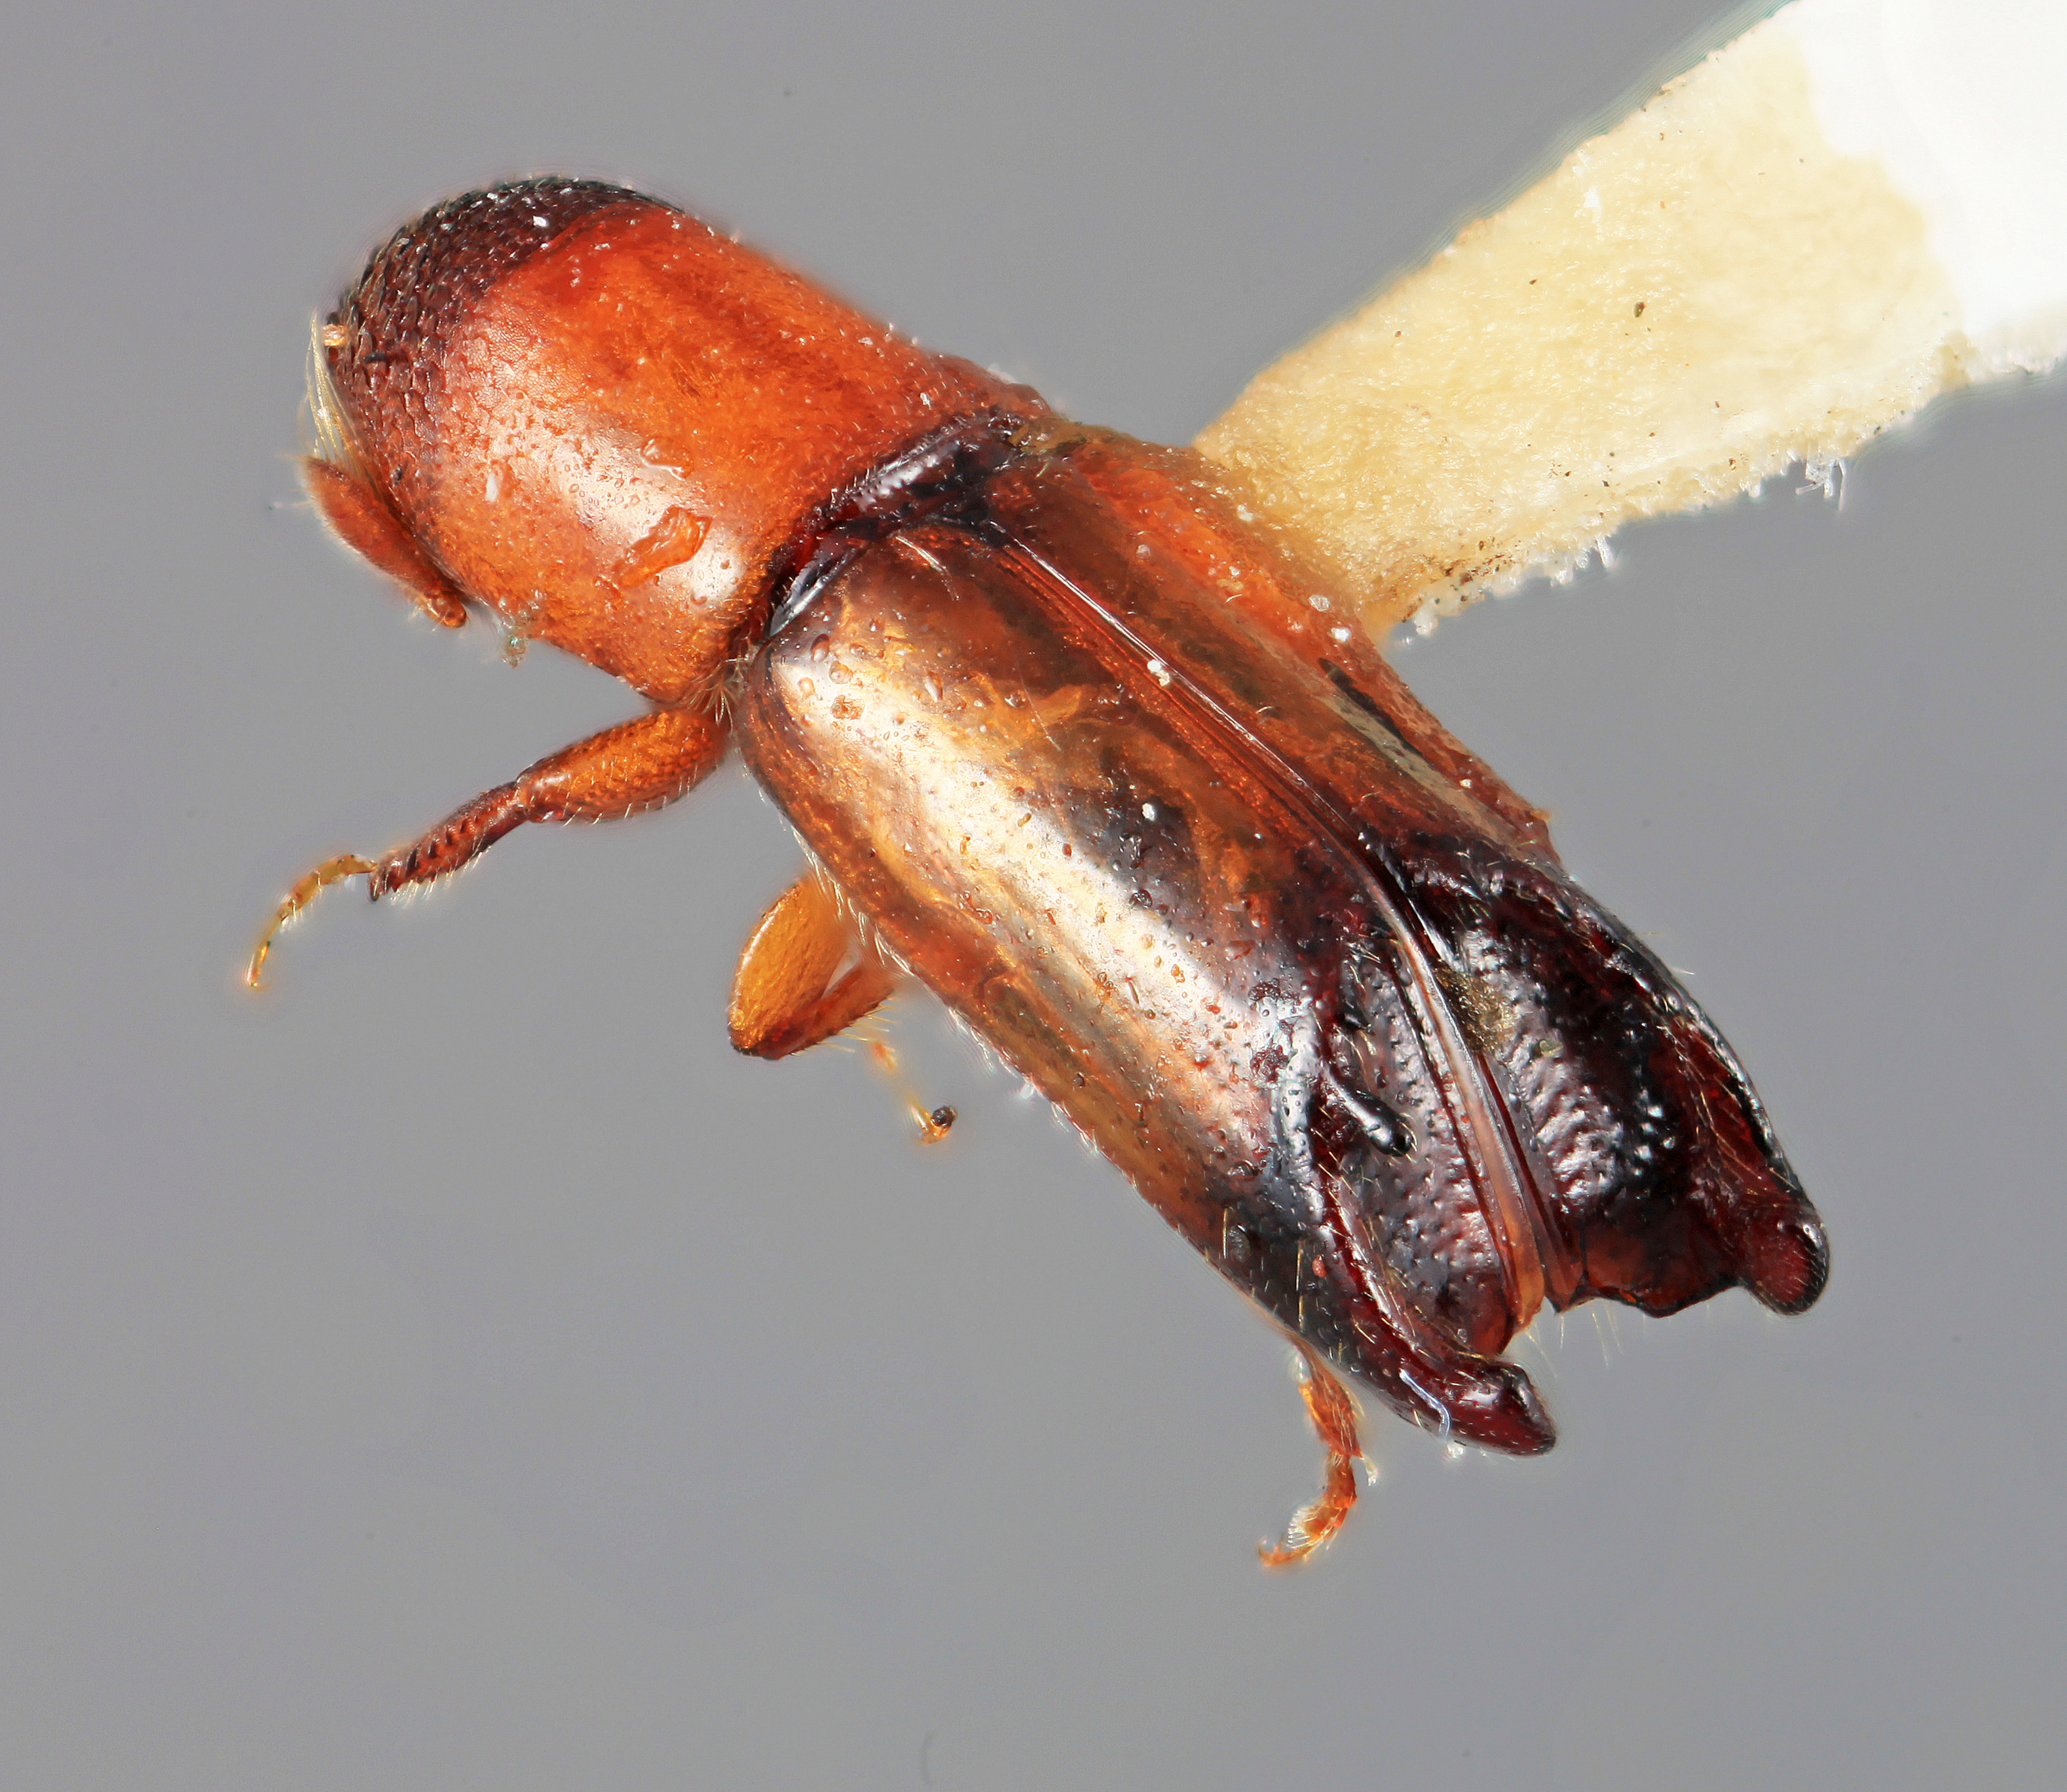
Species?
Amphicranus rameus
